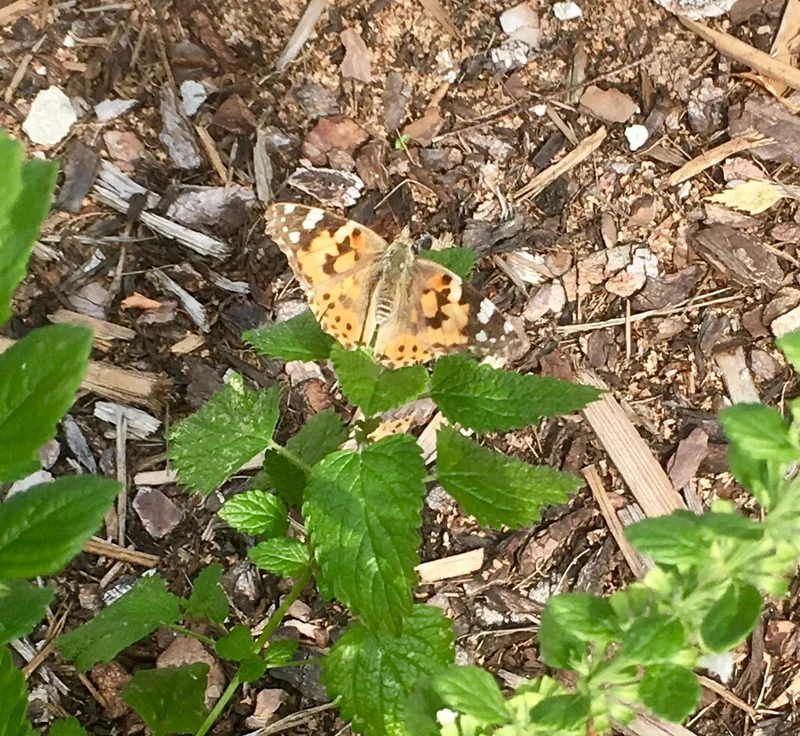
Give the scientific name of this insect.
Vanessa cardui
